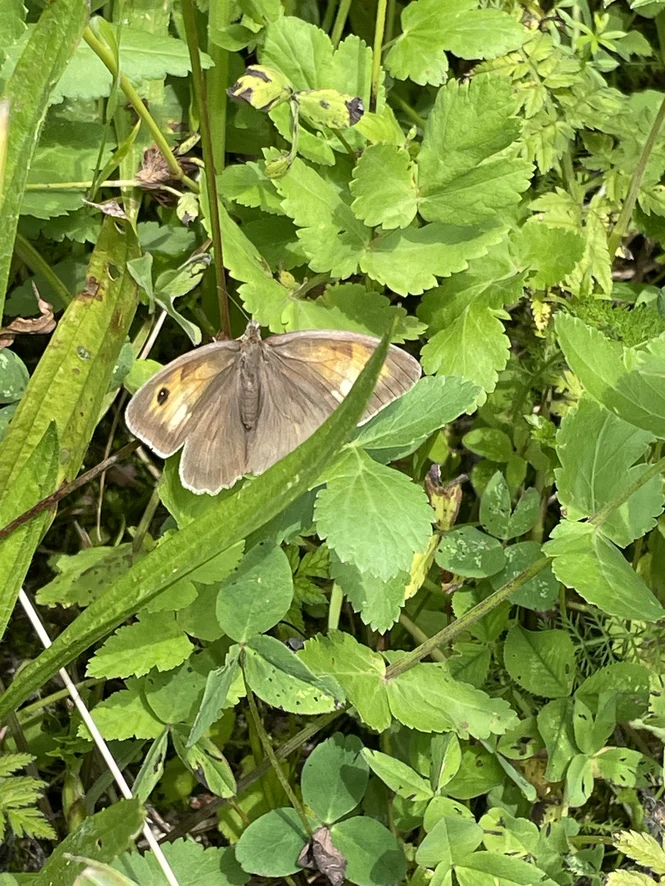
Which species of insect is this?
Maniola jurtina
